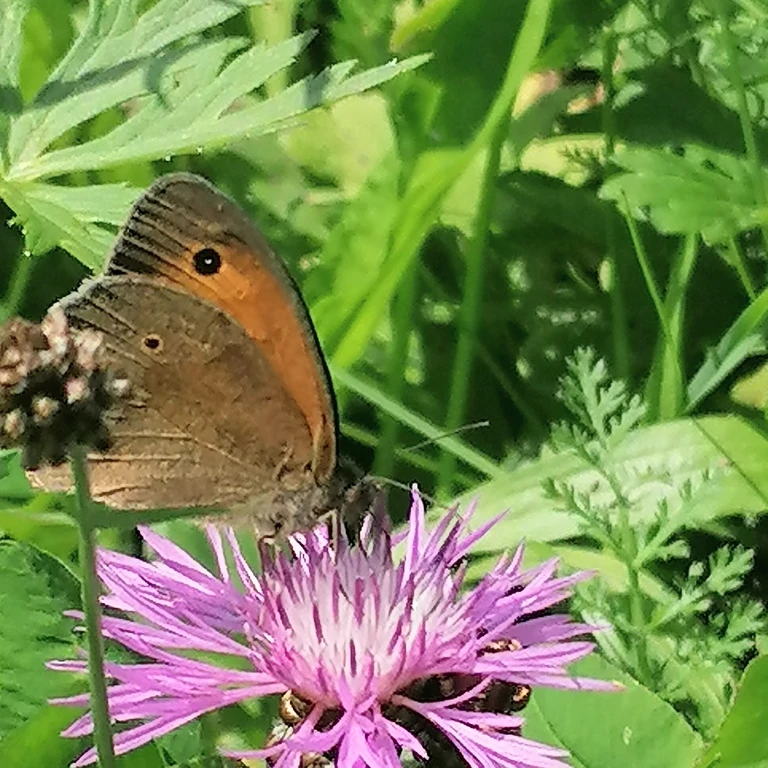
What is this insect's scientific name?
Maniola jurtina
